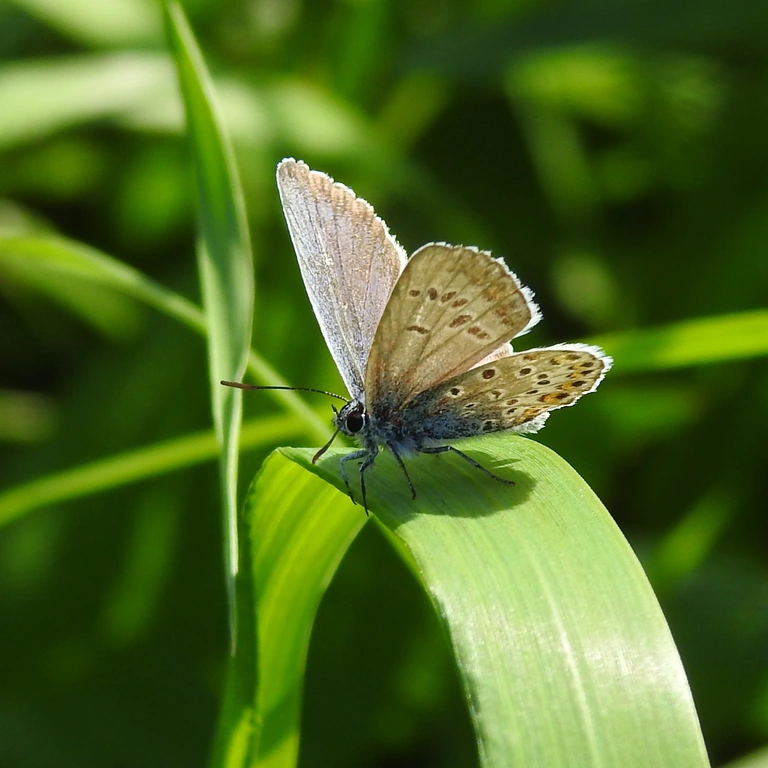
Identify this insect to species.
Plebejus argus
